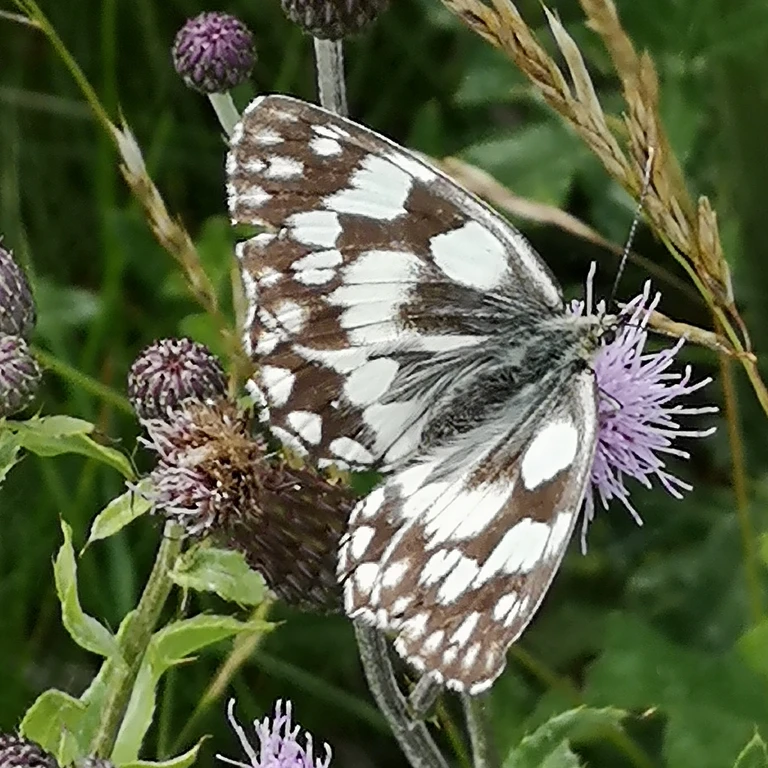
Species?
Melanargia galathea
